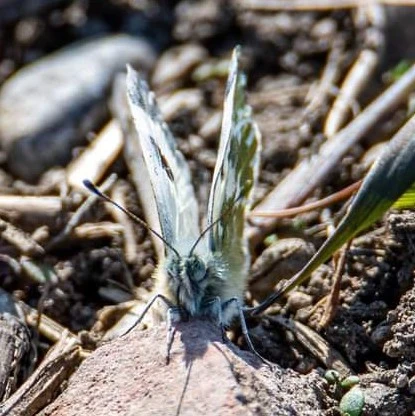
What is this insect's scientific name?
Pontia edusa
